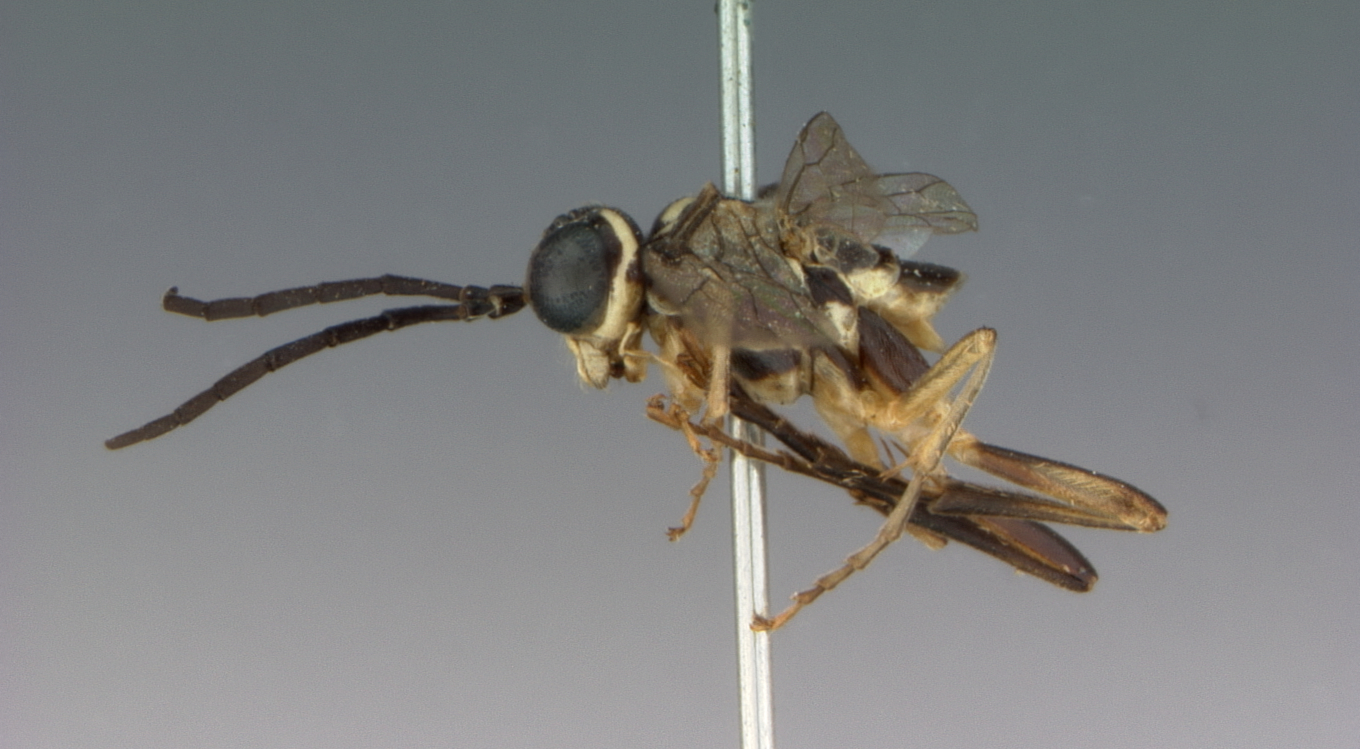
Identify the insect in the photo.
Tenthredella nortoni
